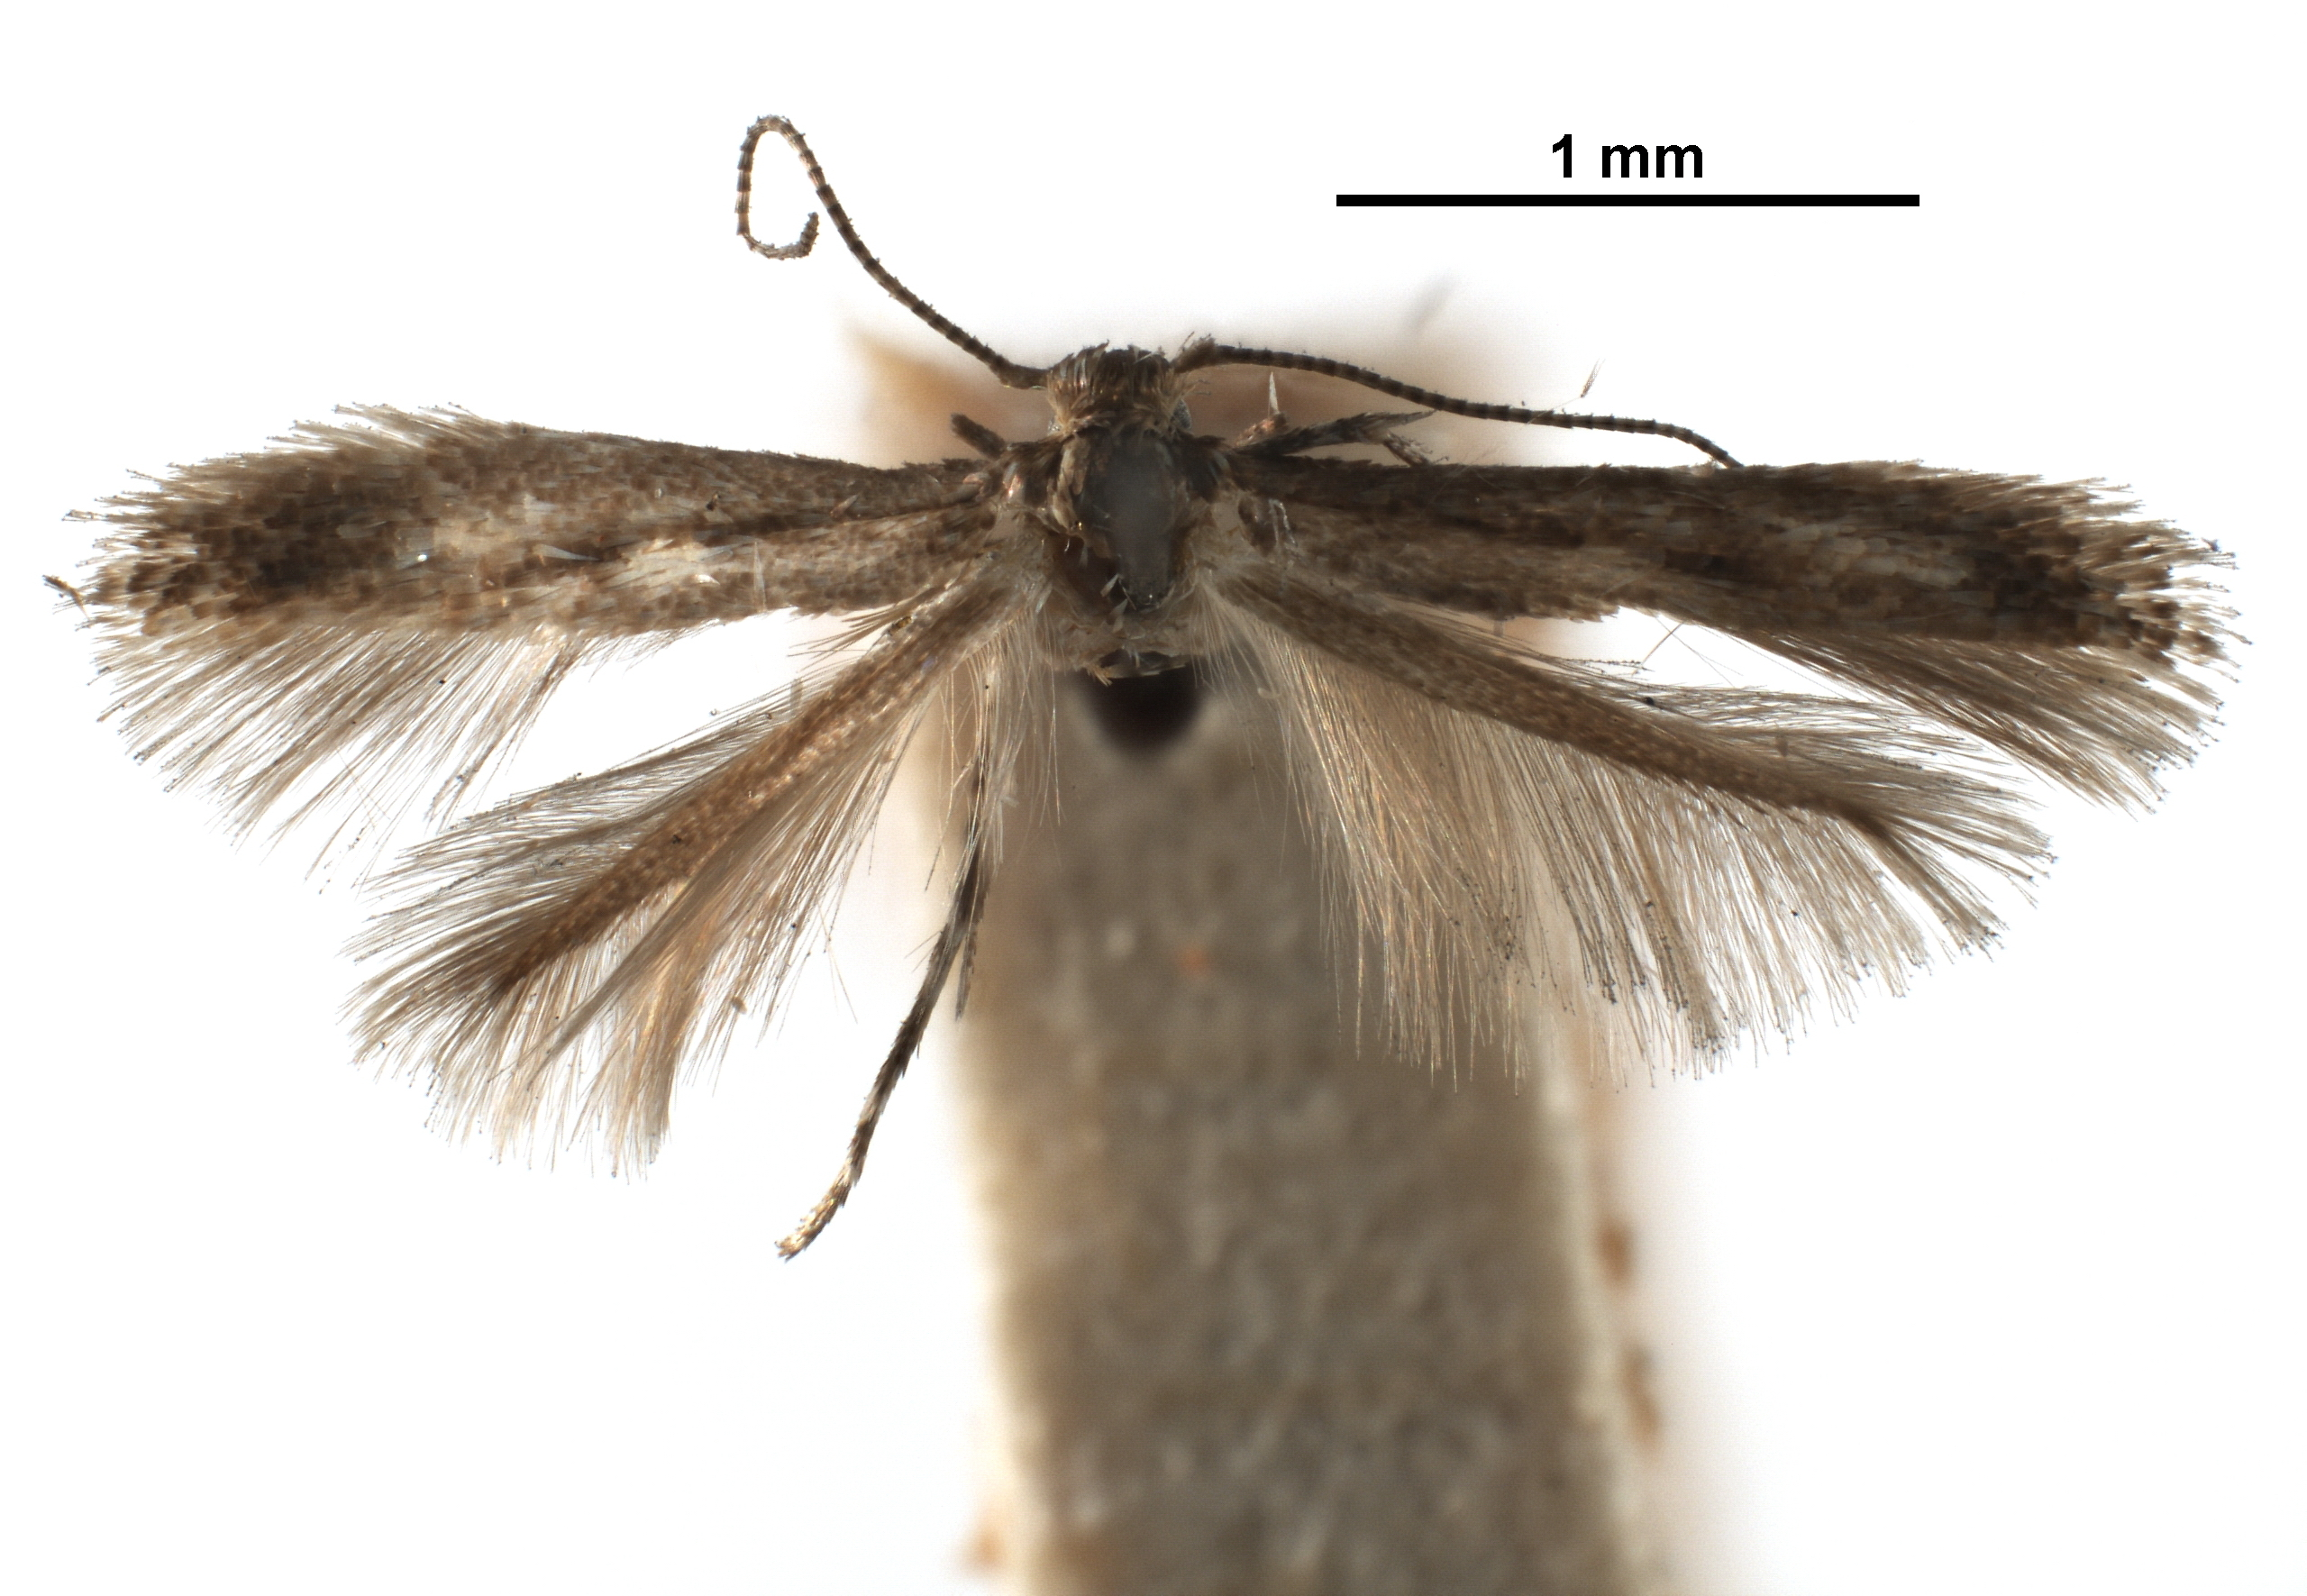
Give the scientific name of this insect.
Apophthisis pullata
